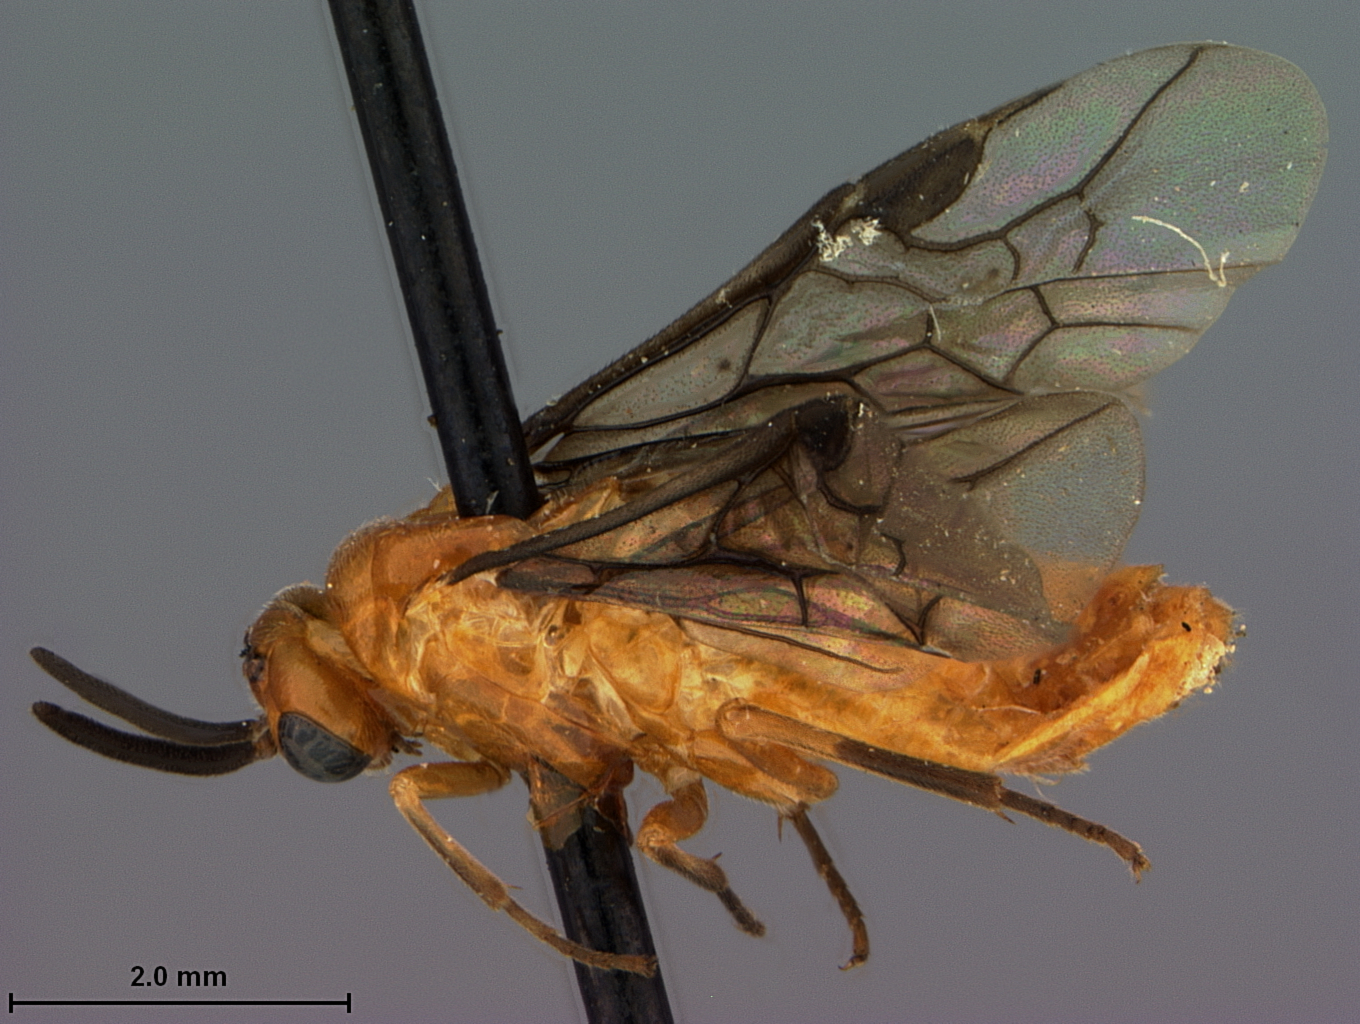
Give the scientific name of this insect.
Sphacophilus argutus
